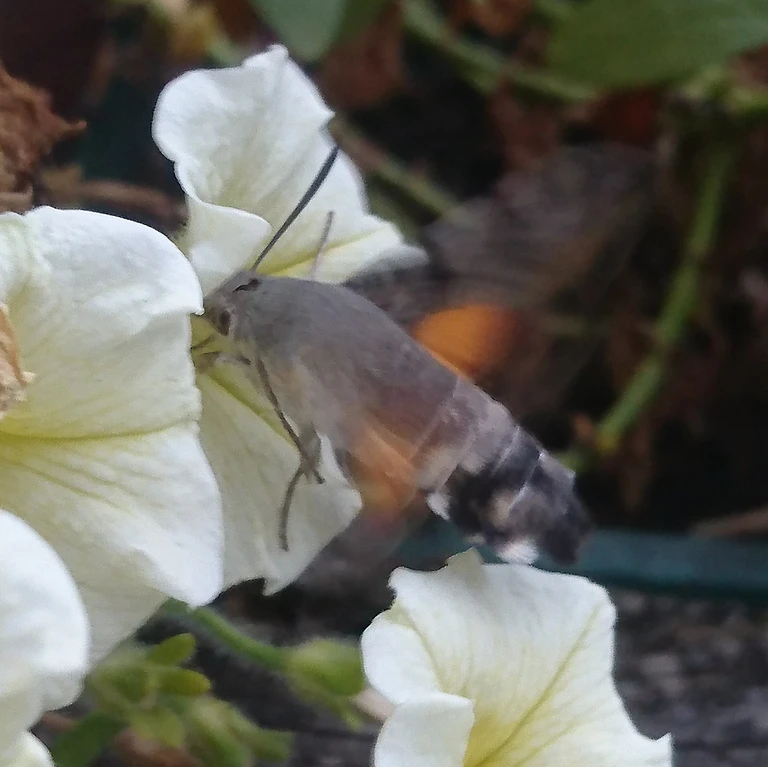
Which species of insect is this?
Macroglossum stellatarum
